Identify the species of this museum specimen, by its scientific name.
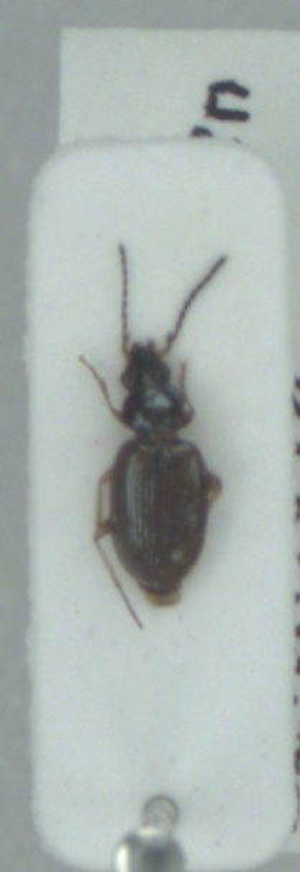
Bembidion deletum
